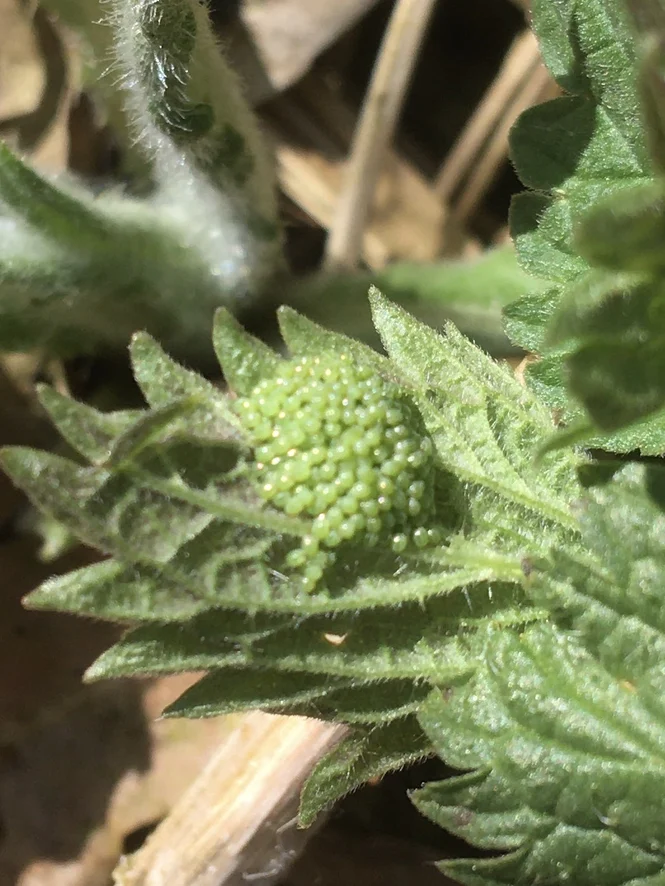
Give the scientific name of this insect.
Aglais io
